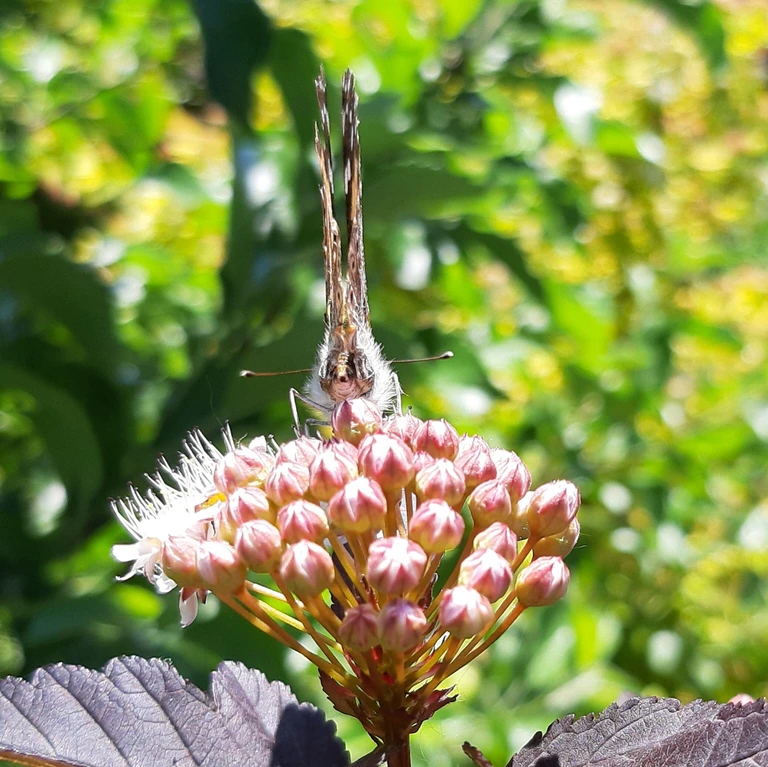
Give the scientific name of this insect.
Vanessa cardui
